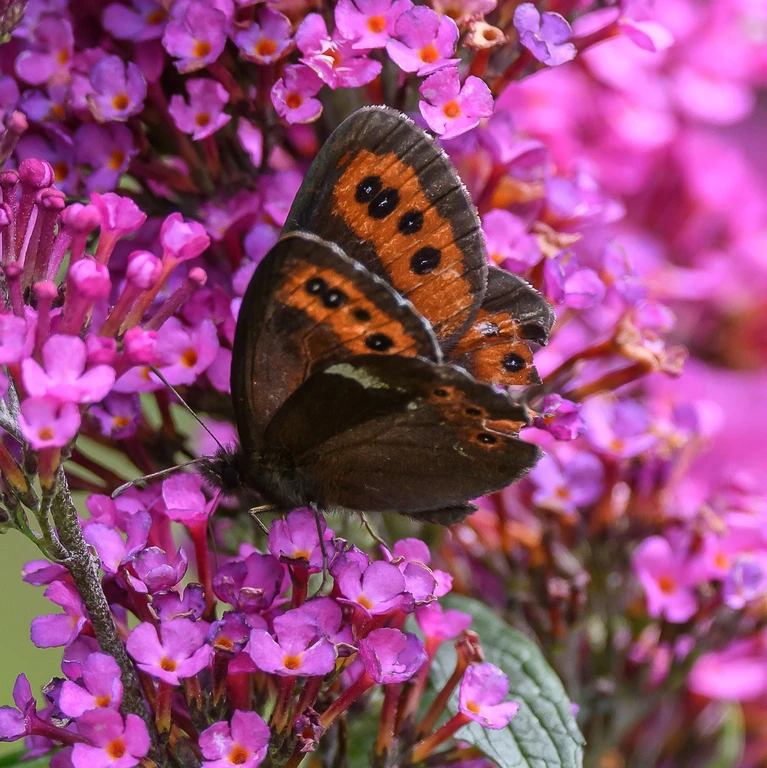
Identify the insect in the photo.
Erebia ligea
